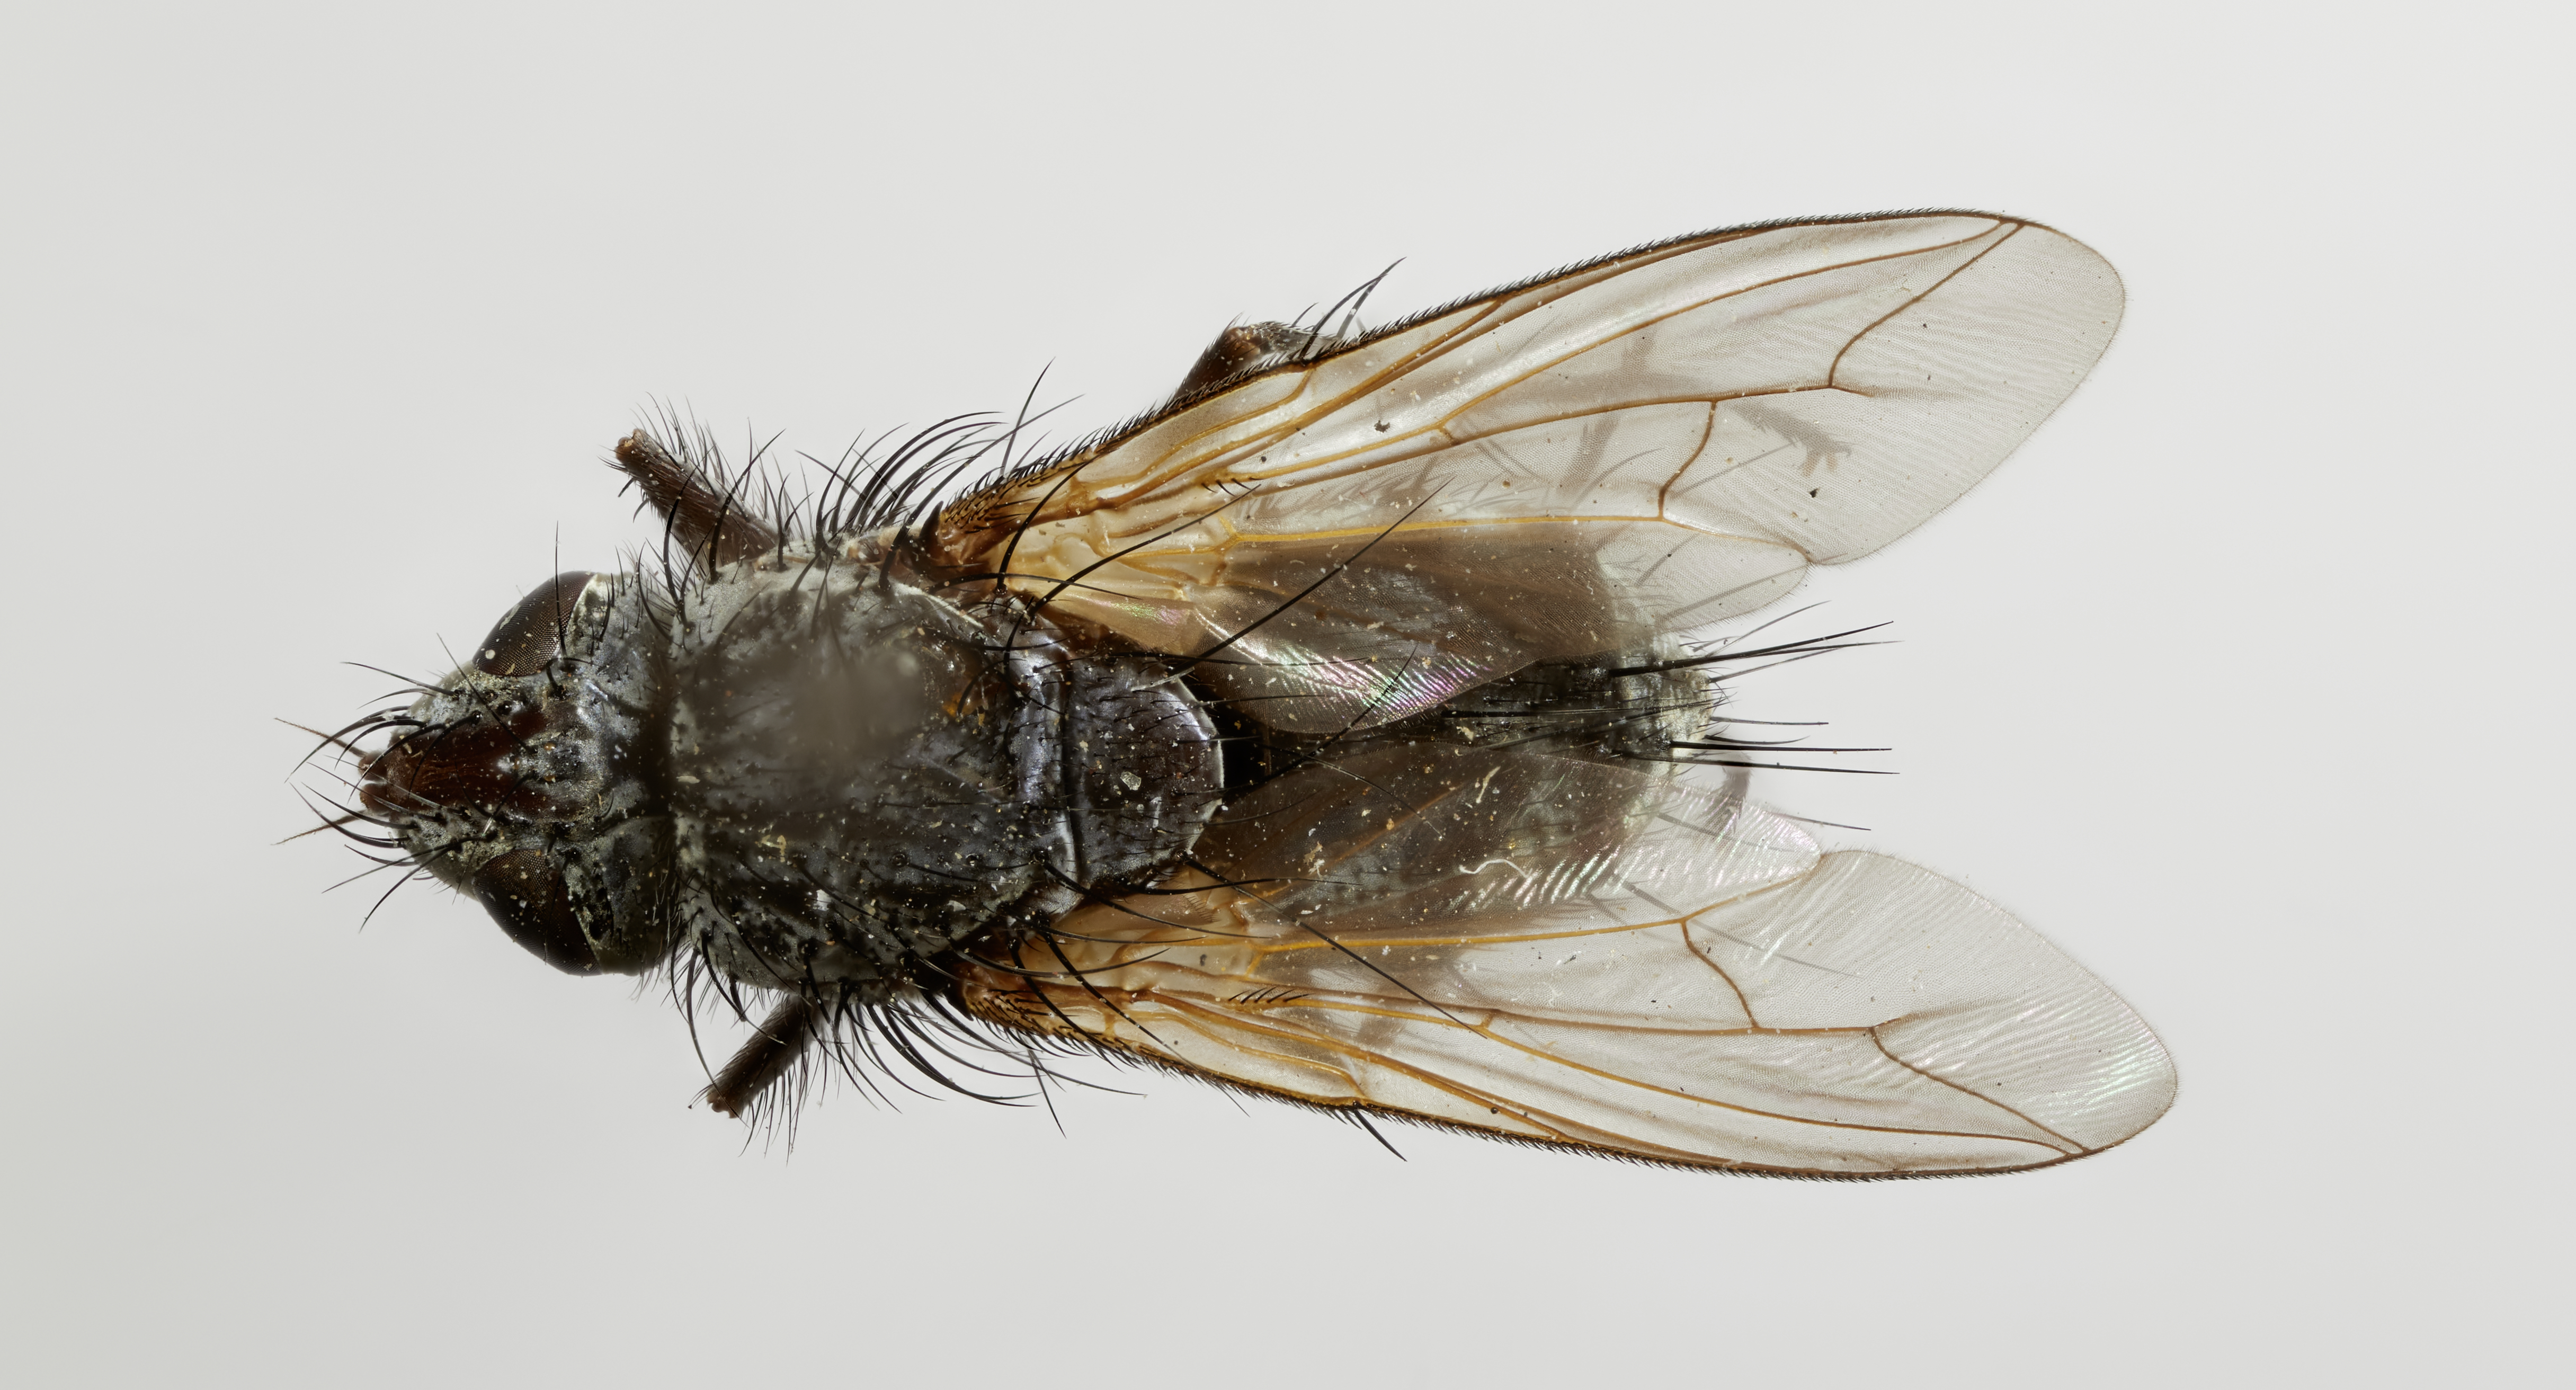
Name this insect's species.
Microphthalma cuzcana
